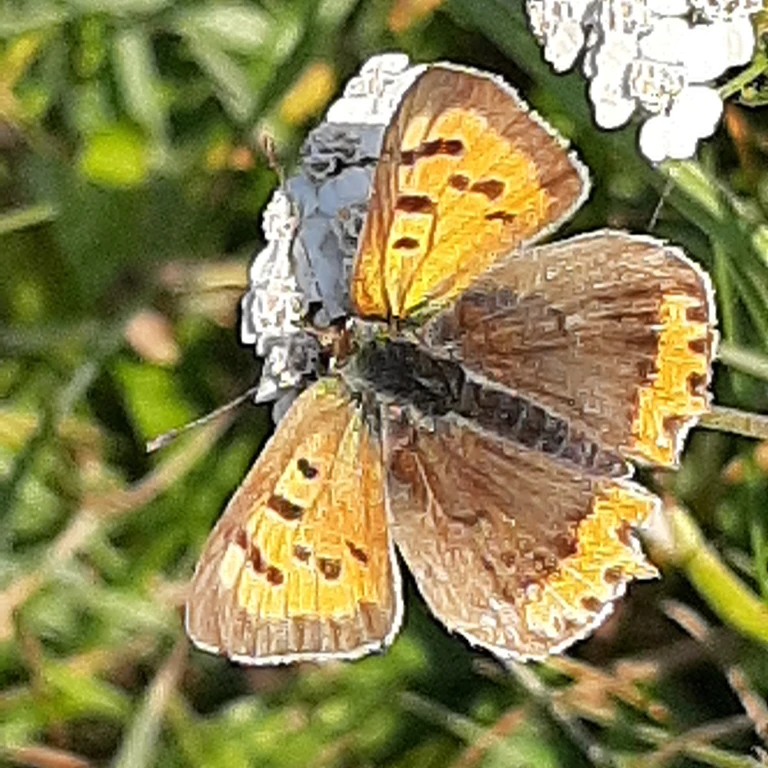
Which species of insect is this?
Lycaena phlaeas
